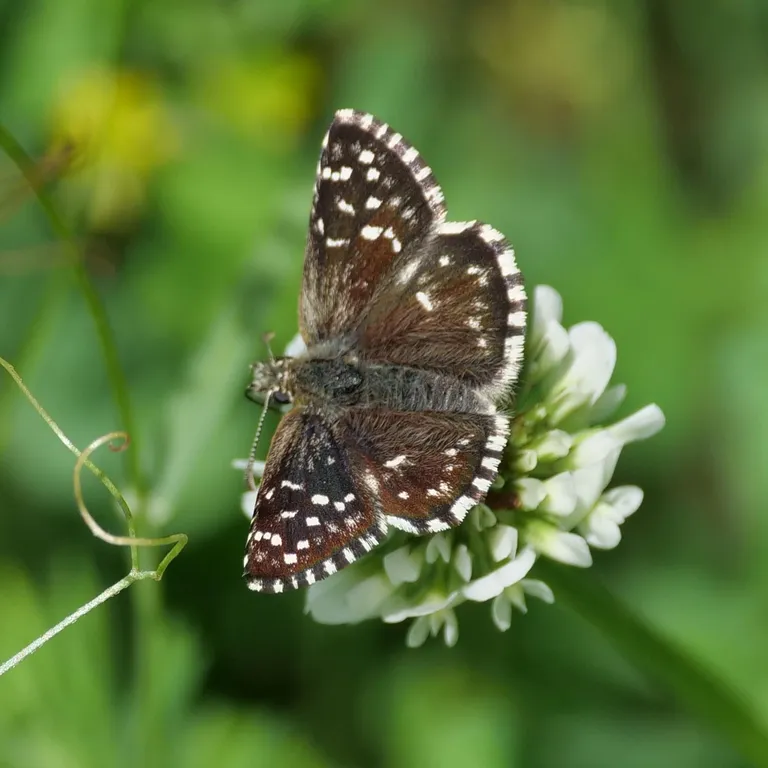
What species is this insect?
Pyrgus malvae
